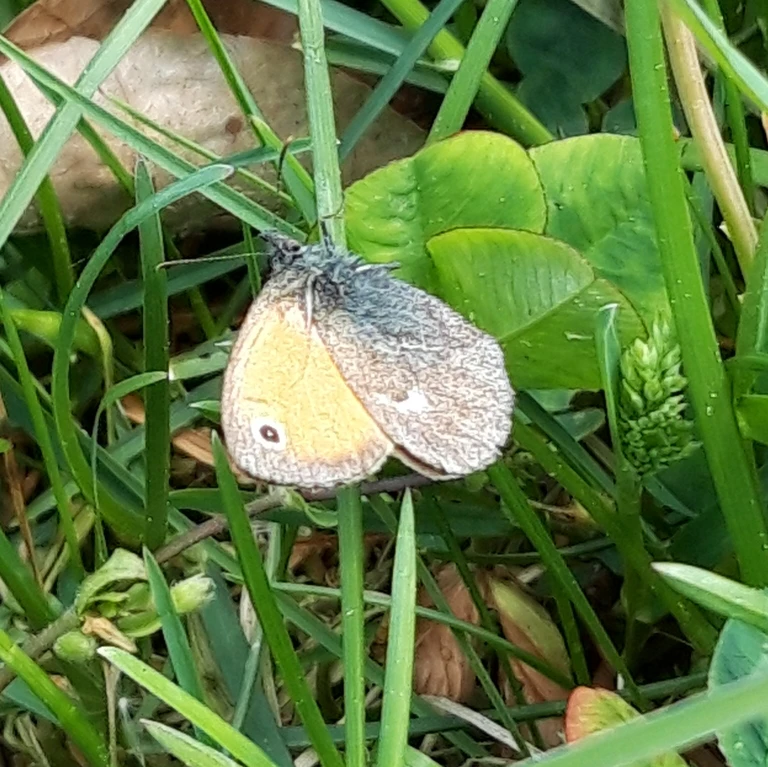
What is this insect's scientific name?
Coenonympha pamphilus
